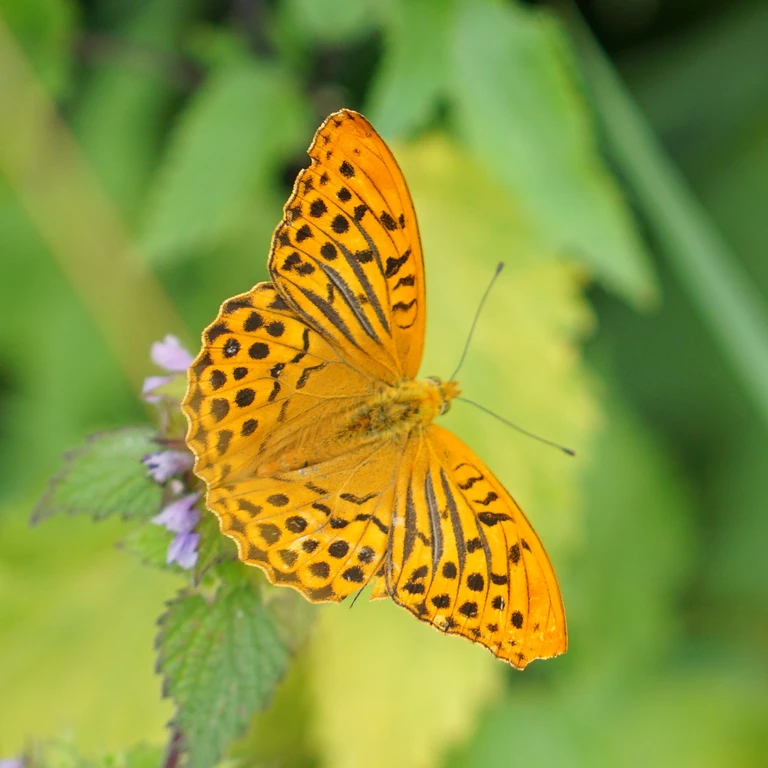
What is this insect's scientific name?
Argynnis paphia
